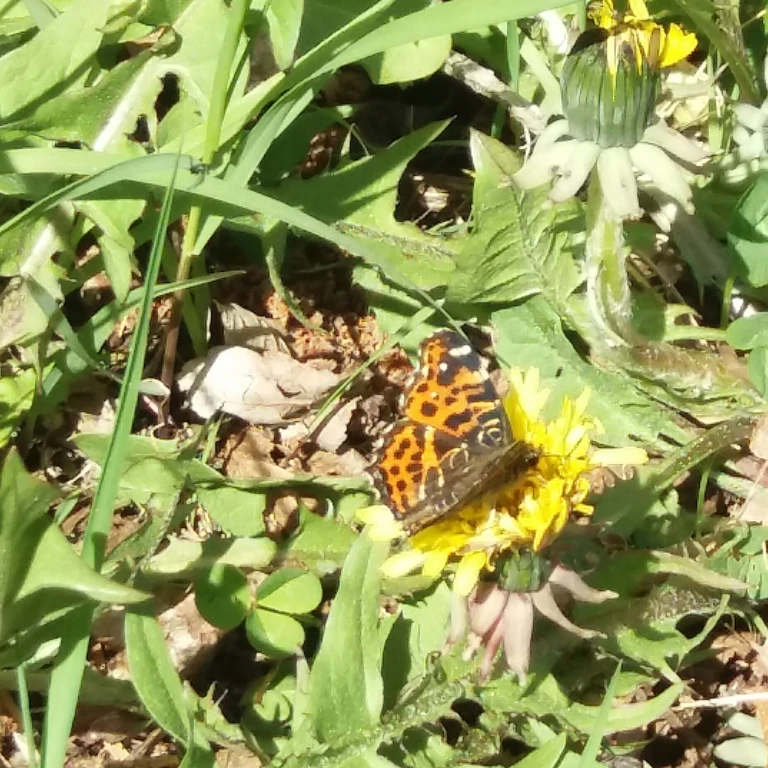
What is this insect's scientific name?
Araschnia levana
